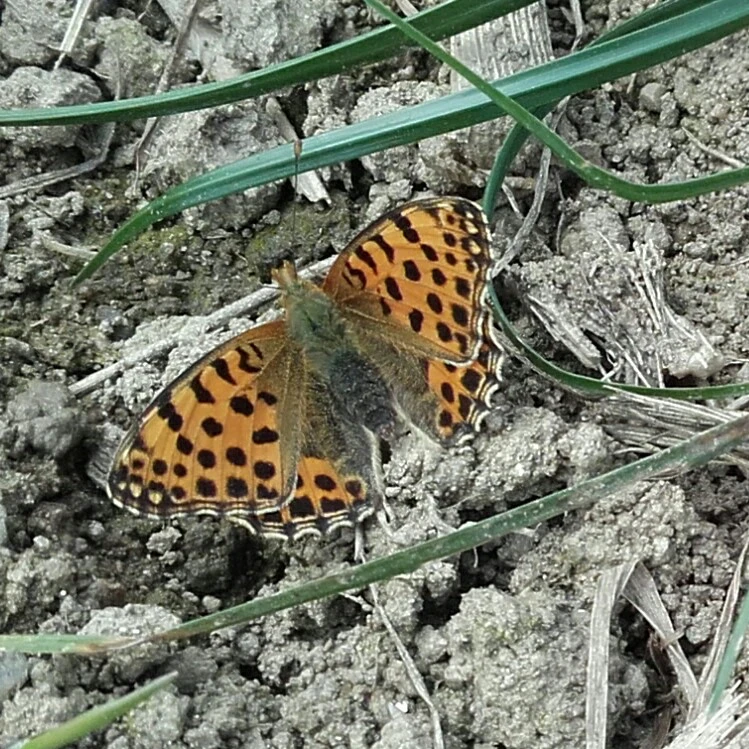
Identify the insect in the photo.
Issoria lathonia
